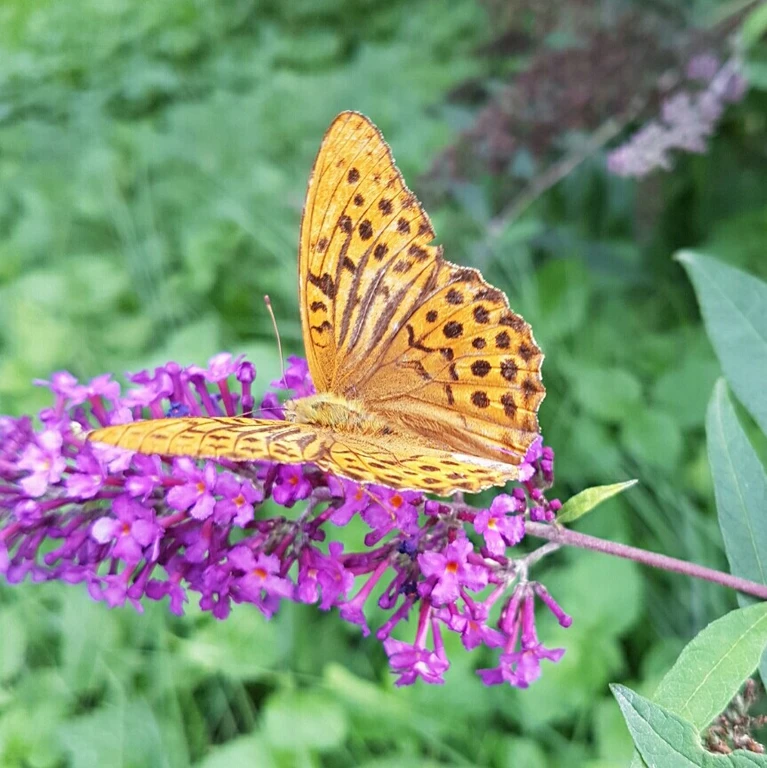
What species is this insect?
Argynnis paphia
